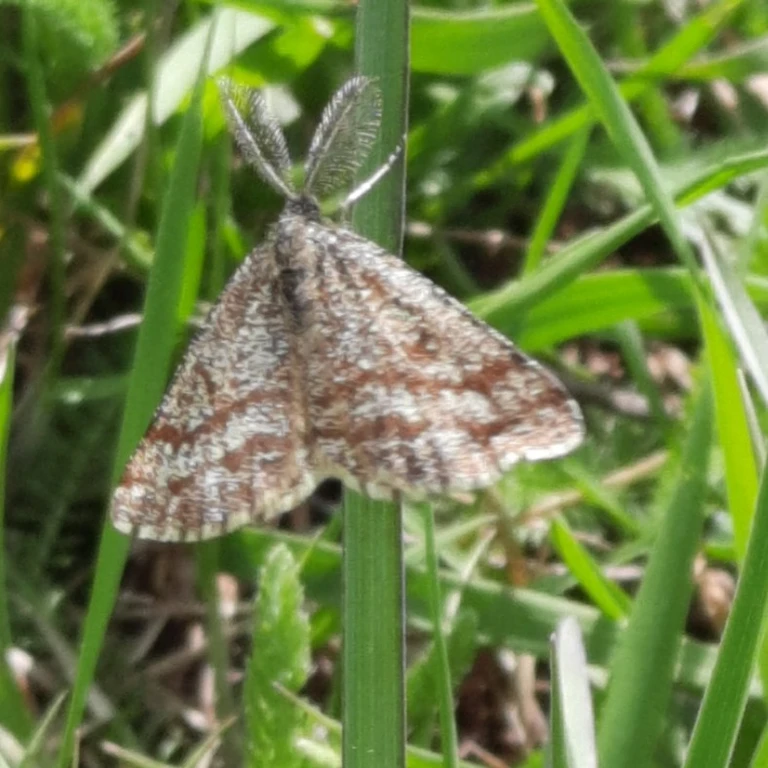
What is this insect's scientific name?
Ematurga atomaria
